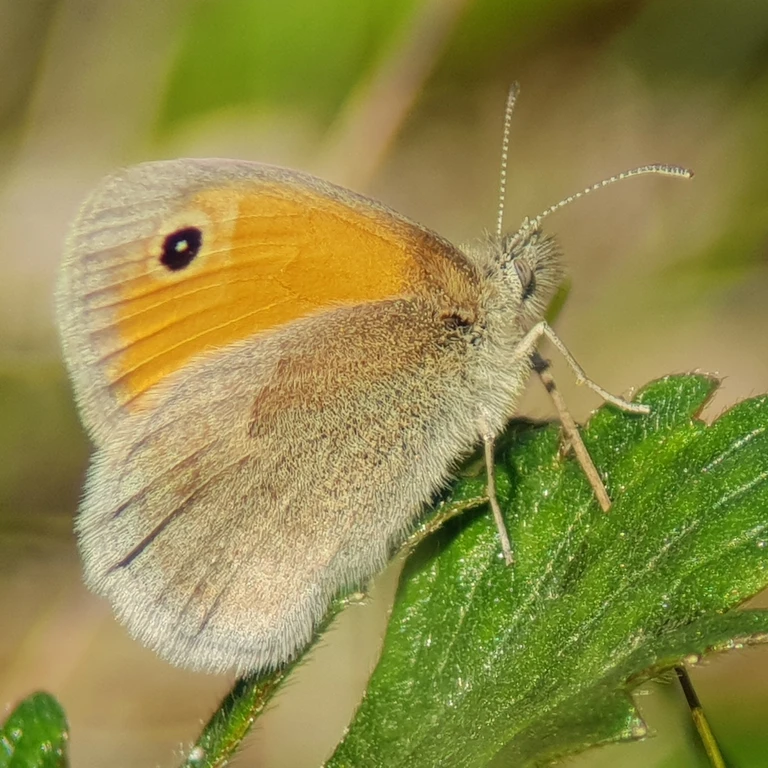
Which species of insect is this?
Coenonympha pamphilus
